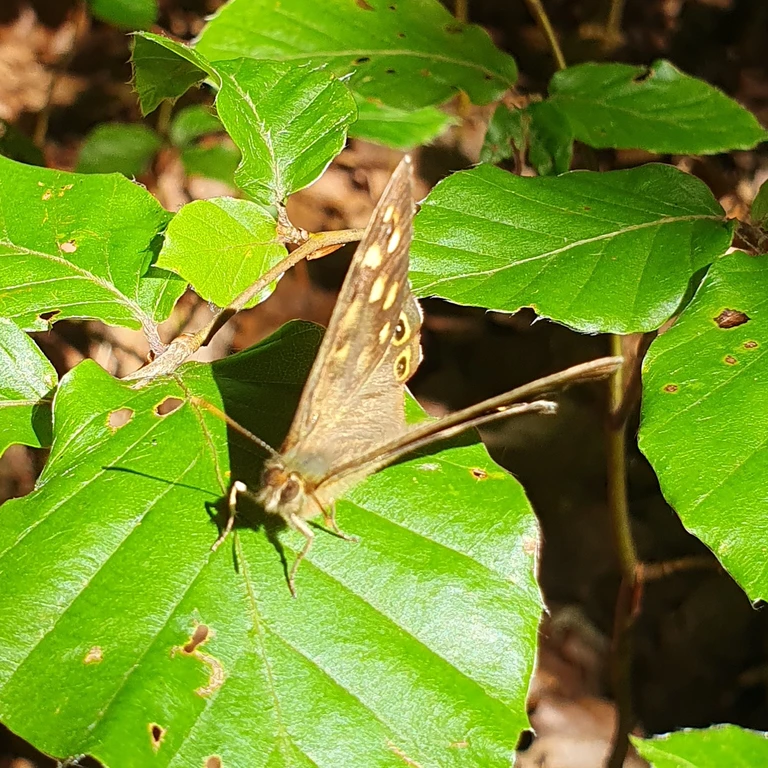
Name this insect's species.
Pararge aegeria
